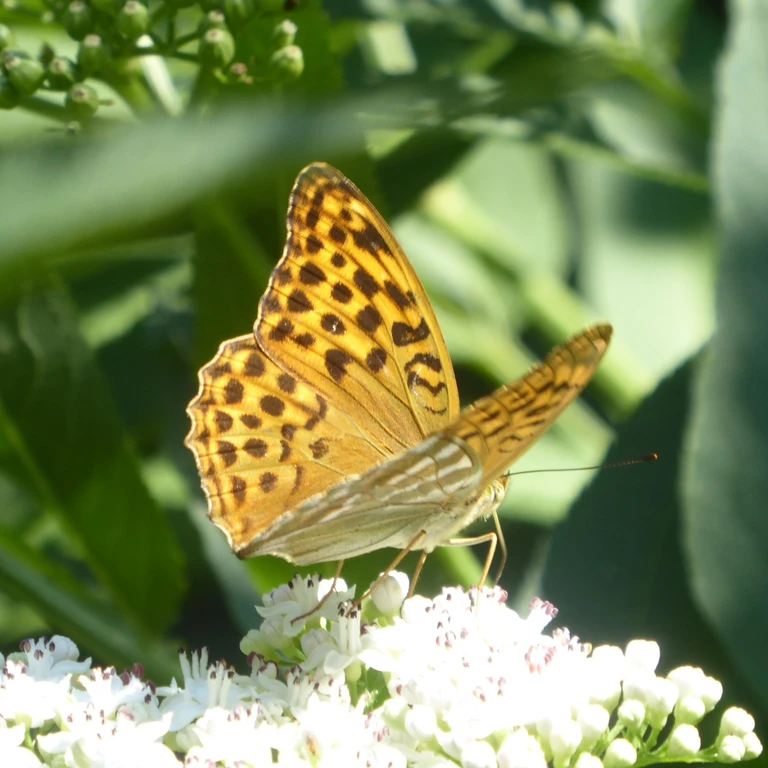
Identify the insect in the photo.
Argynnis paphia
